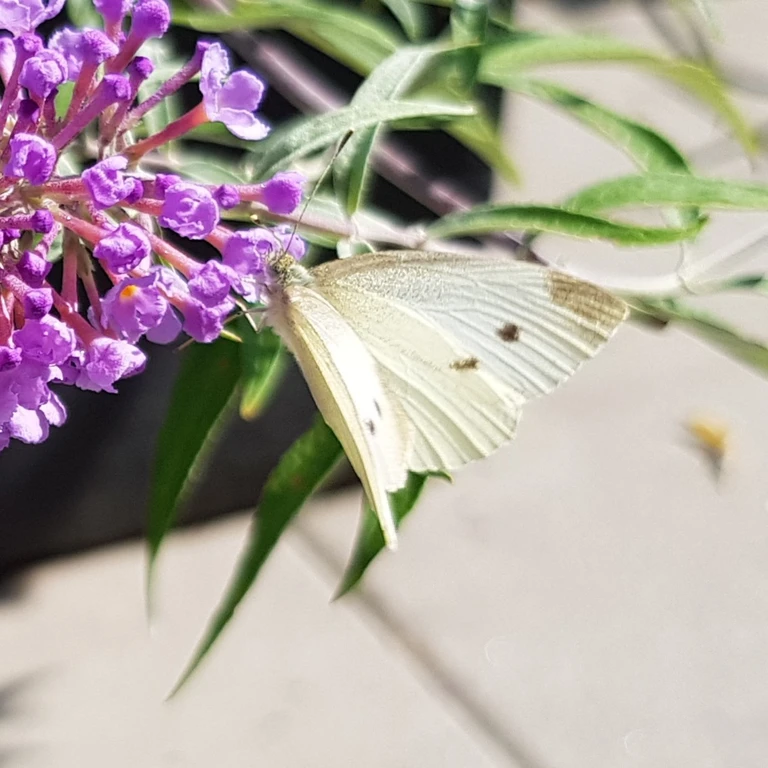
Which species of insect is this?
Pieris rapae
